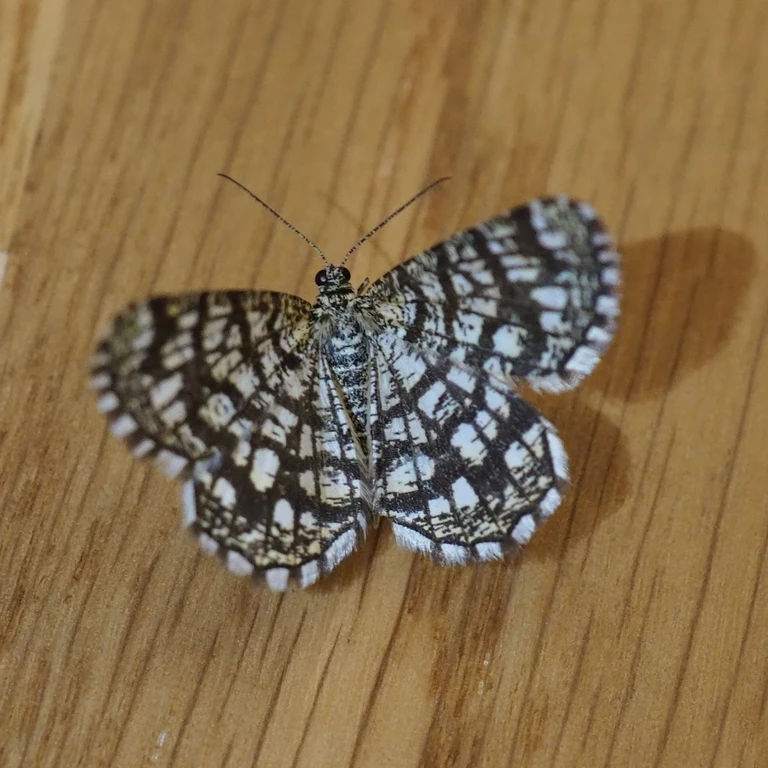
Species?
Chiasmia clathrata
